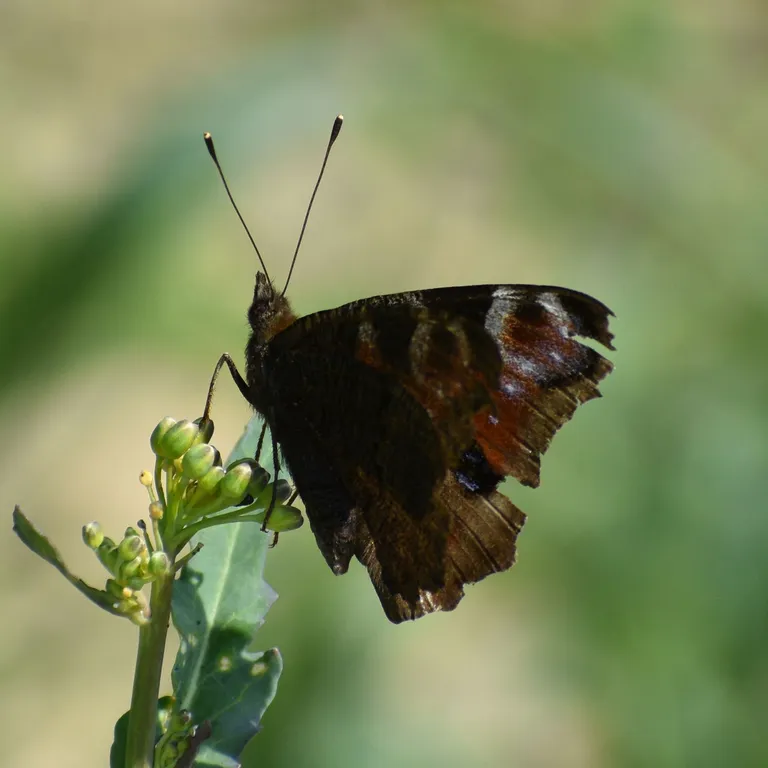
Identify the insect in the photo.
Aglais io
